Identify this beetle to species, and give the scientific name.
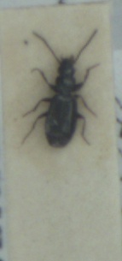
Microlestes maurus
